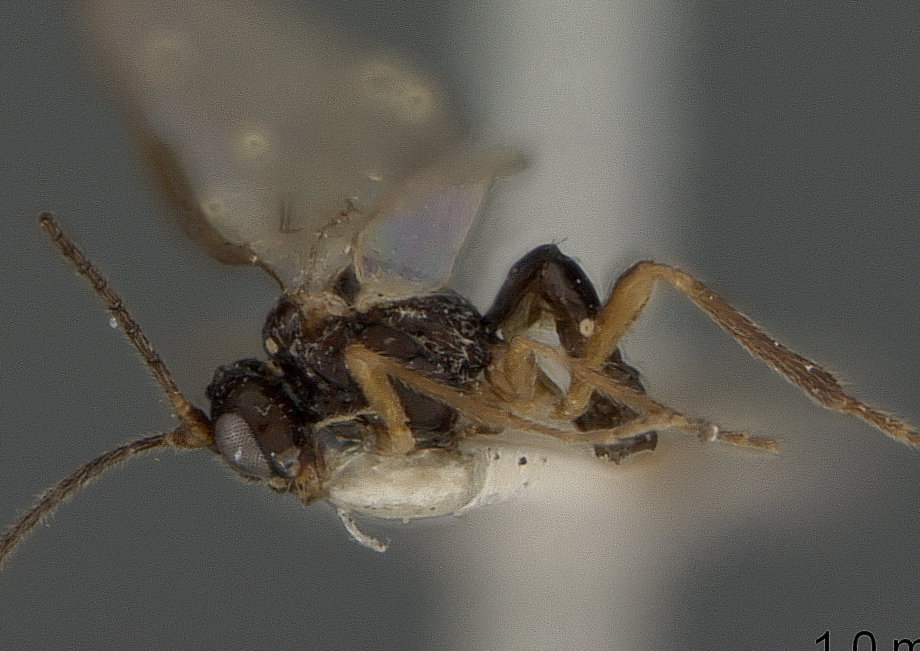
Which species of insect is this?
Liposcia dubiosa
